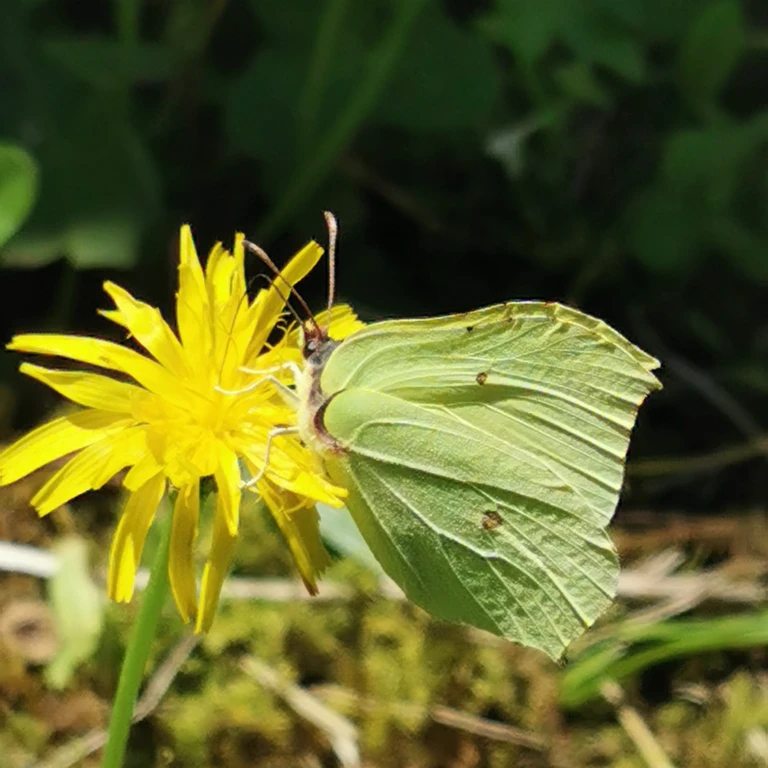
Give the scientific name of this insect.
Gonepteryx rhamni
